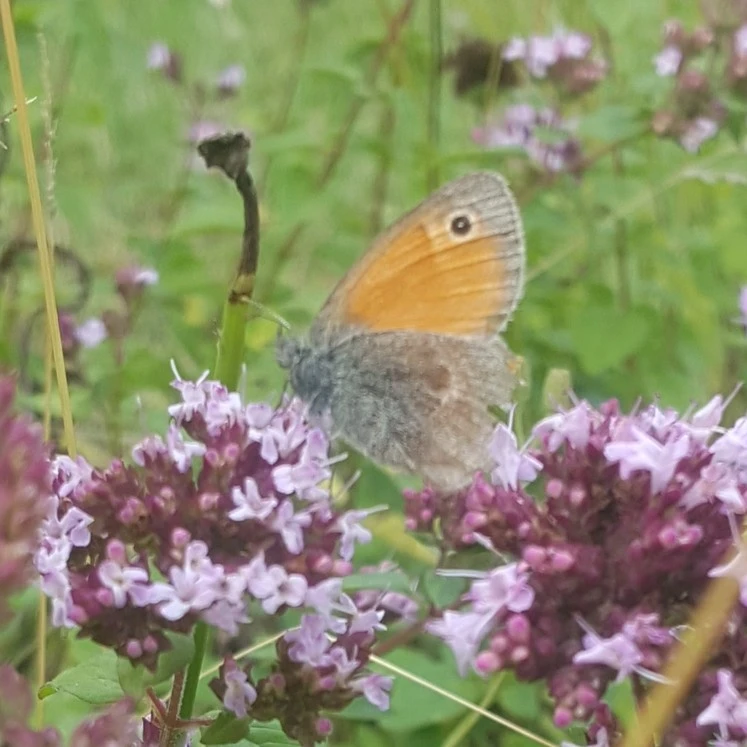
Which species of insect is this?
Coenonympha pamphilus
